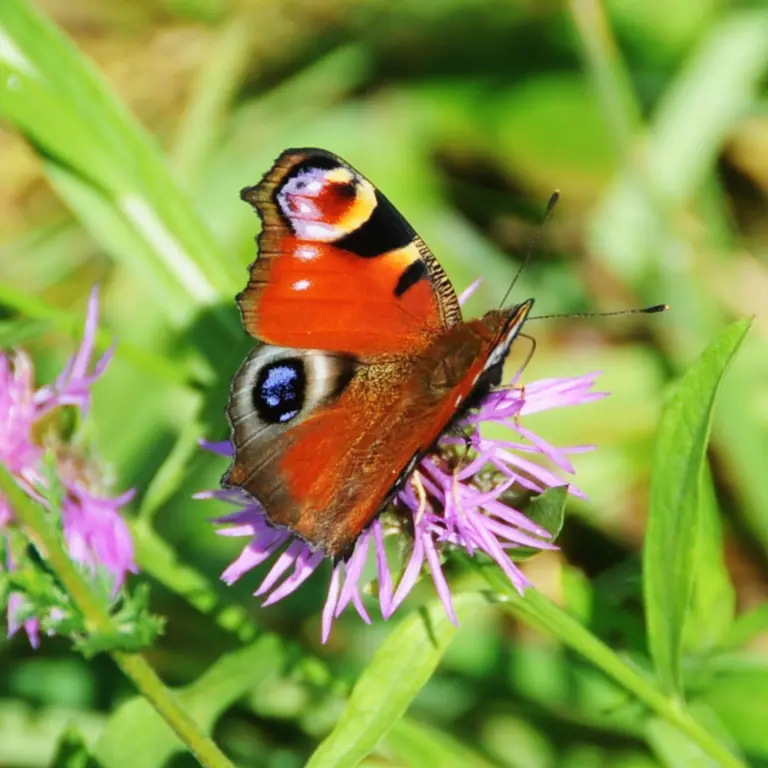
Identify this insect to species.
Aglais io
